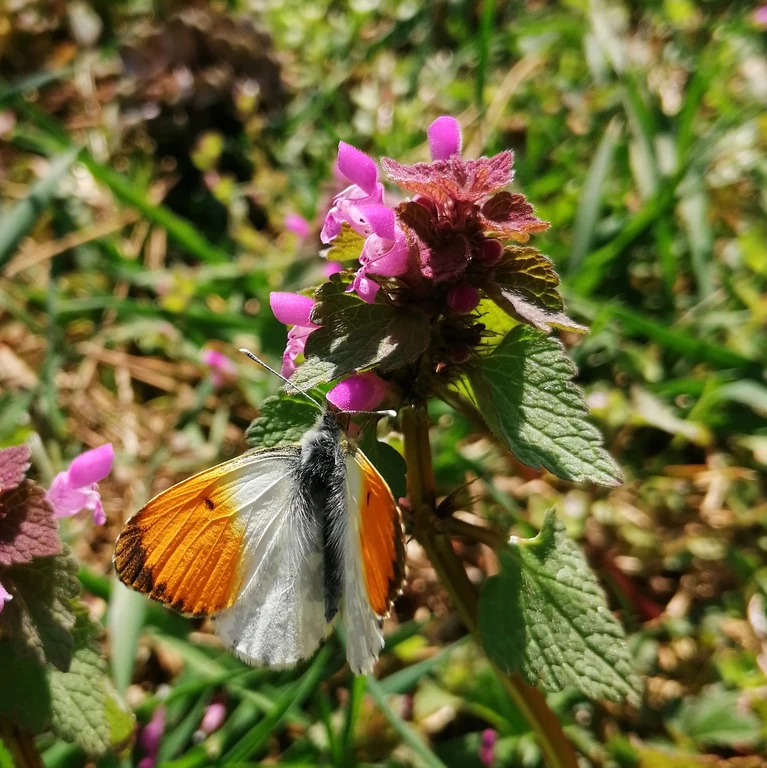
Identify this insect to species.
Anthocharis cardamines
